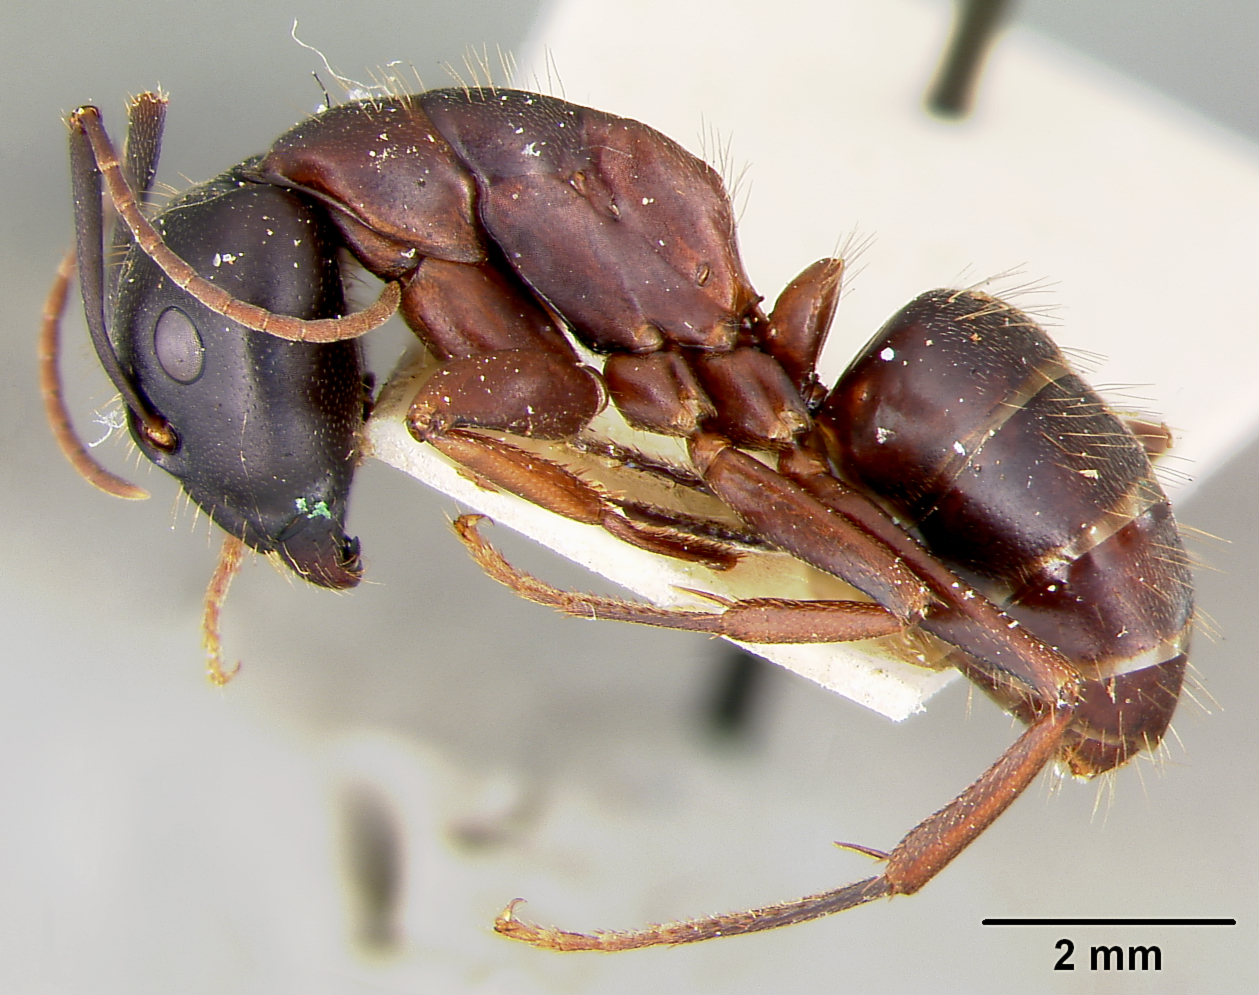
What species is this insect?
Camponotus maculatus
